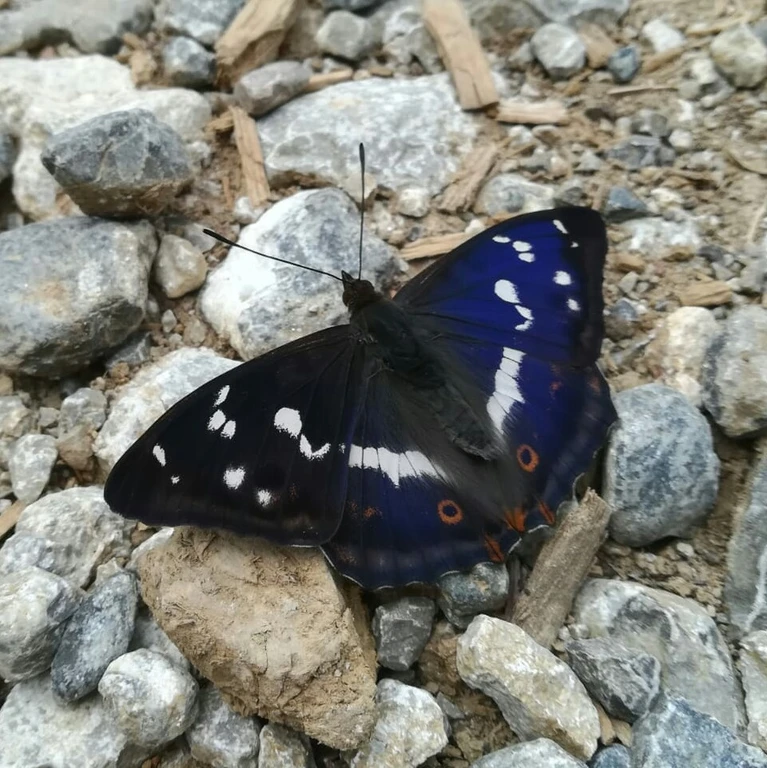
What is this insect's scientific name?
Apatura iris
